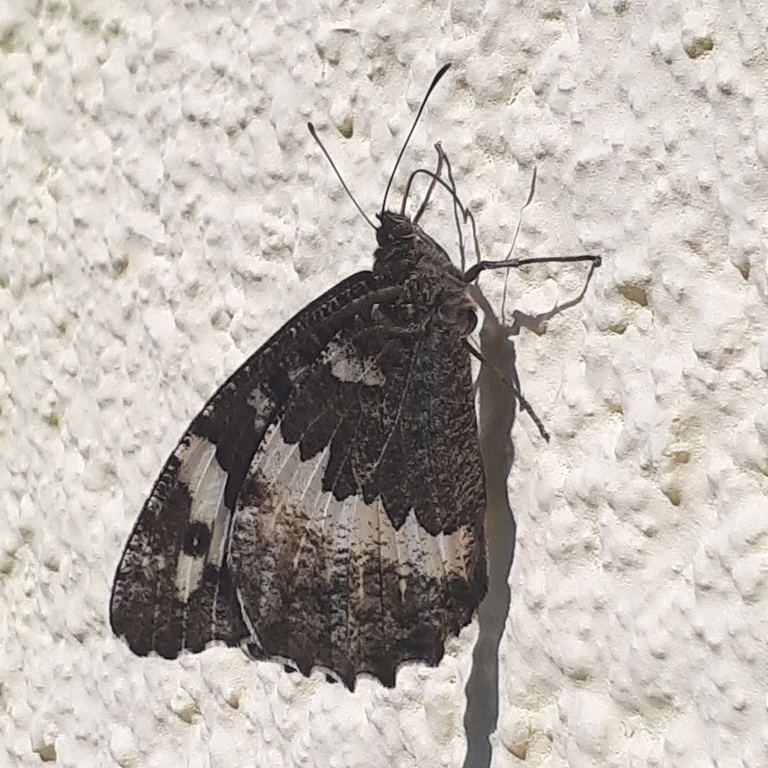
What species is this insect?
Brintesia circe
